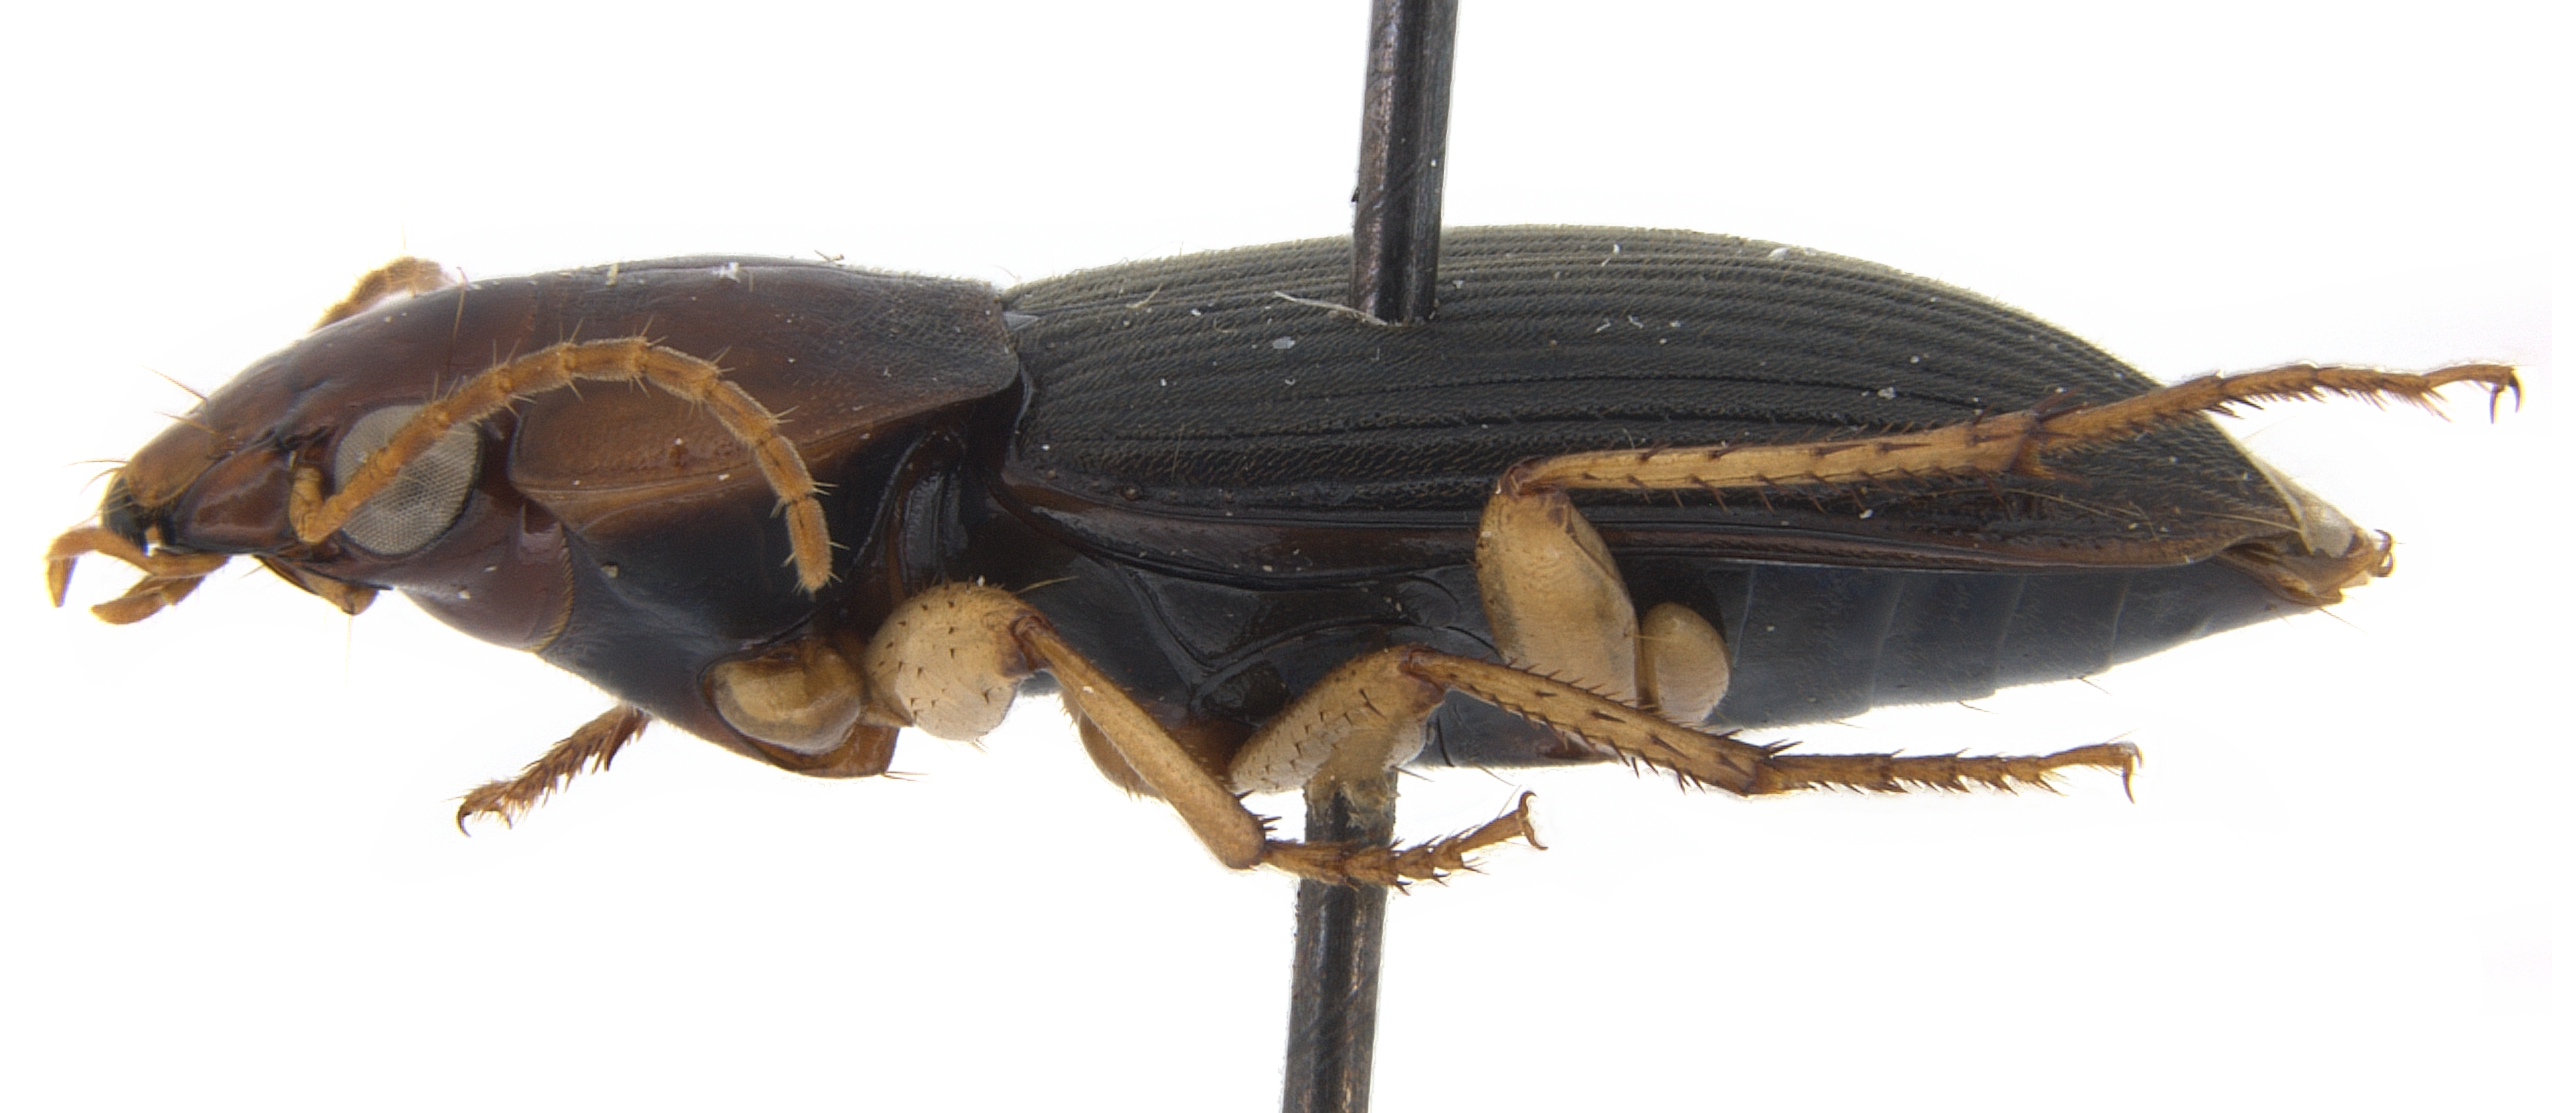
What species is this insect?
Amphasia interstitialis
